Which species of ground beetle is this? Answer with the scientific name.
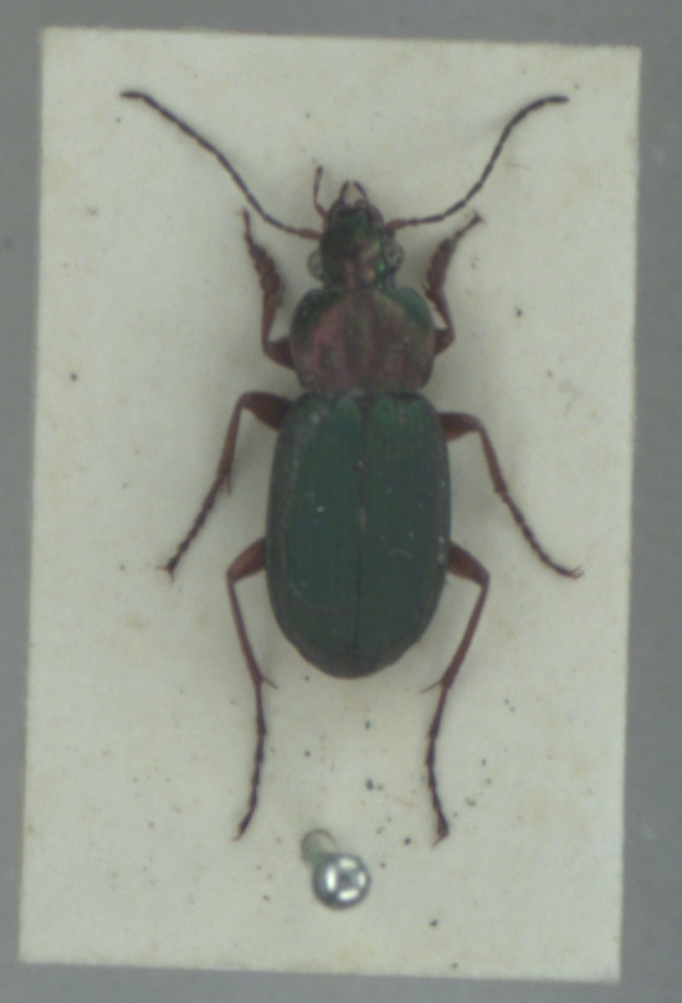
Chlaenius nigricornis
